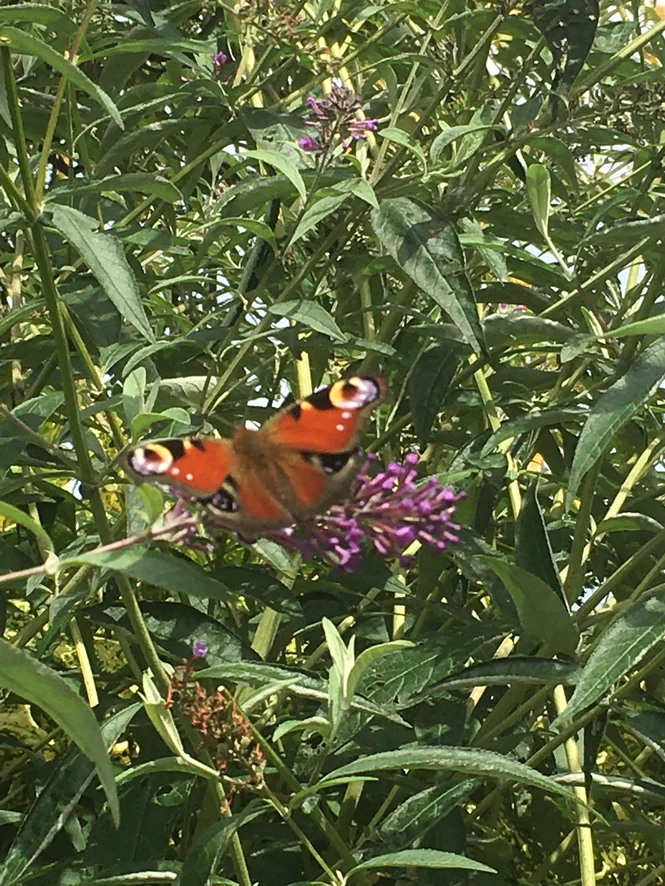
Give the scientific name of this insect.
Aglais io
